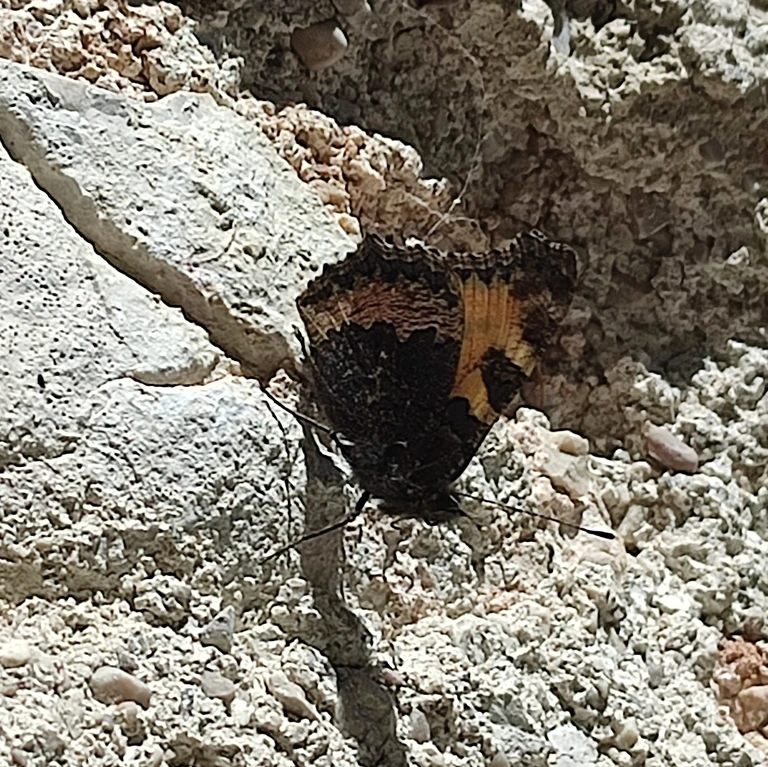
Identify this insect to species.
Aglais urticae
